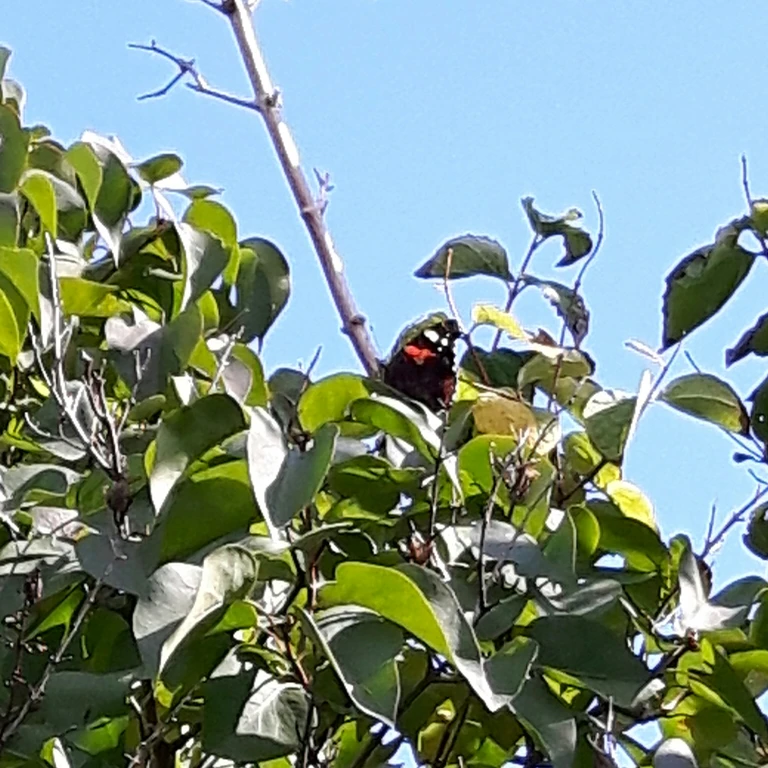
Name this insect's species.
Vanessa atalanta
